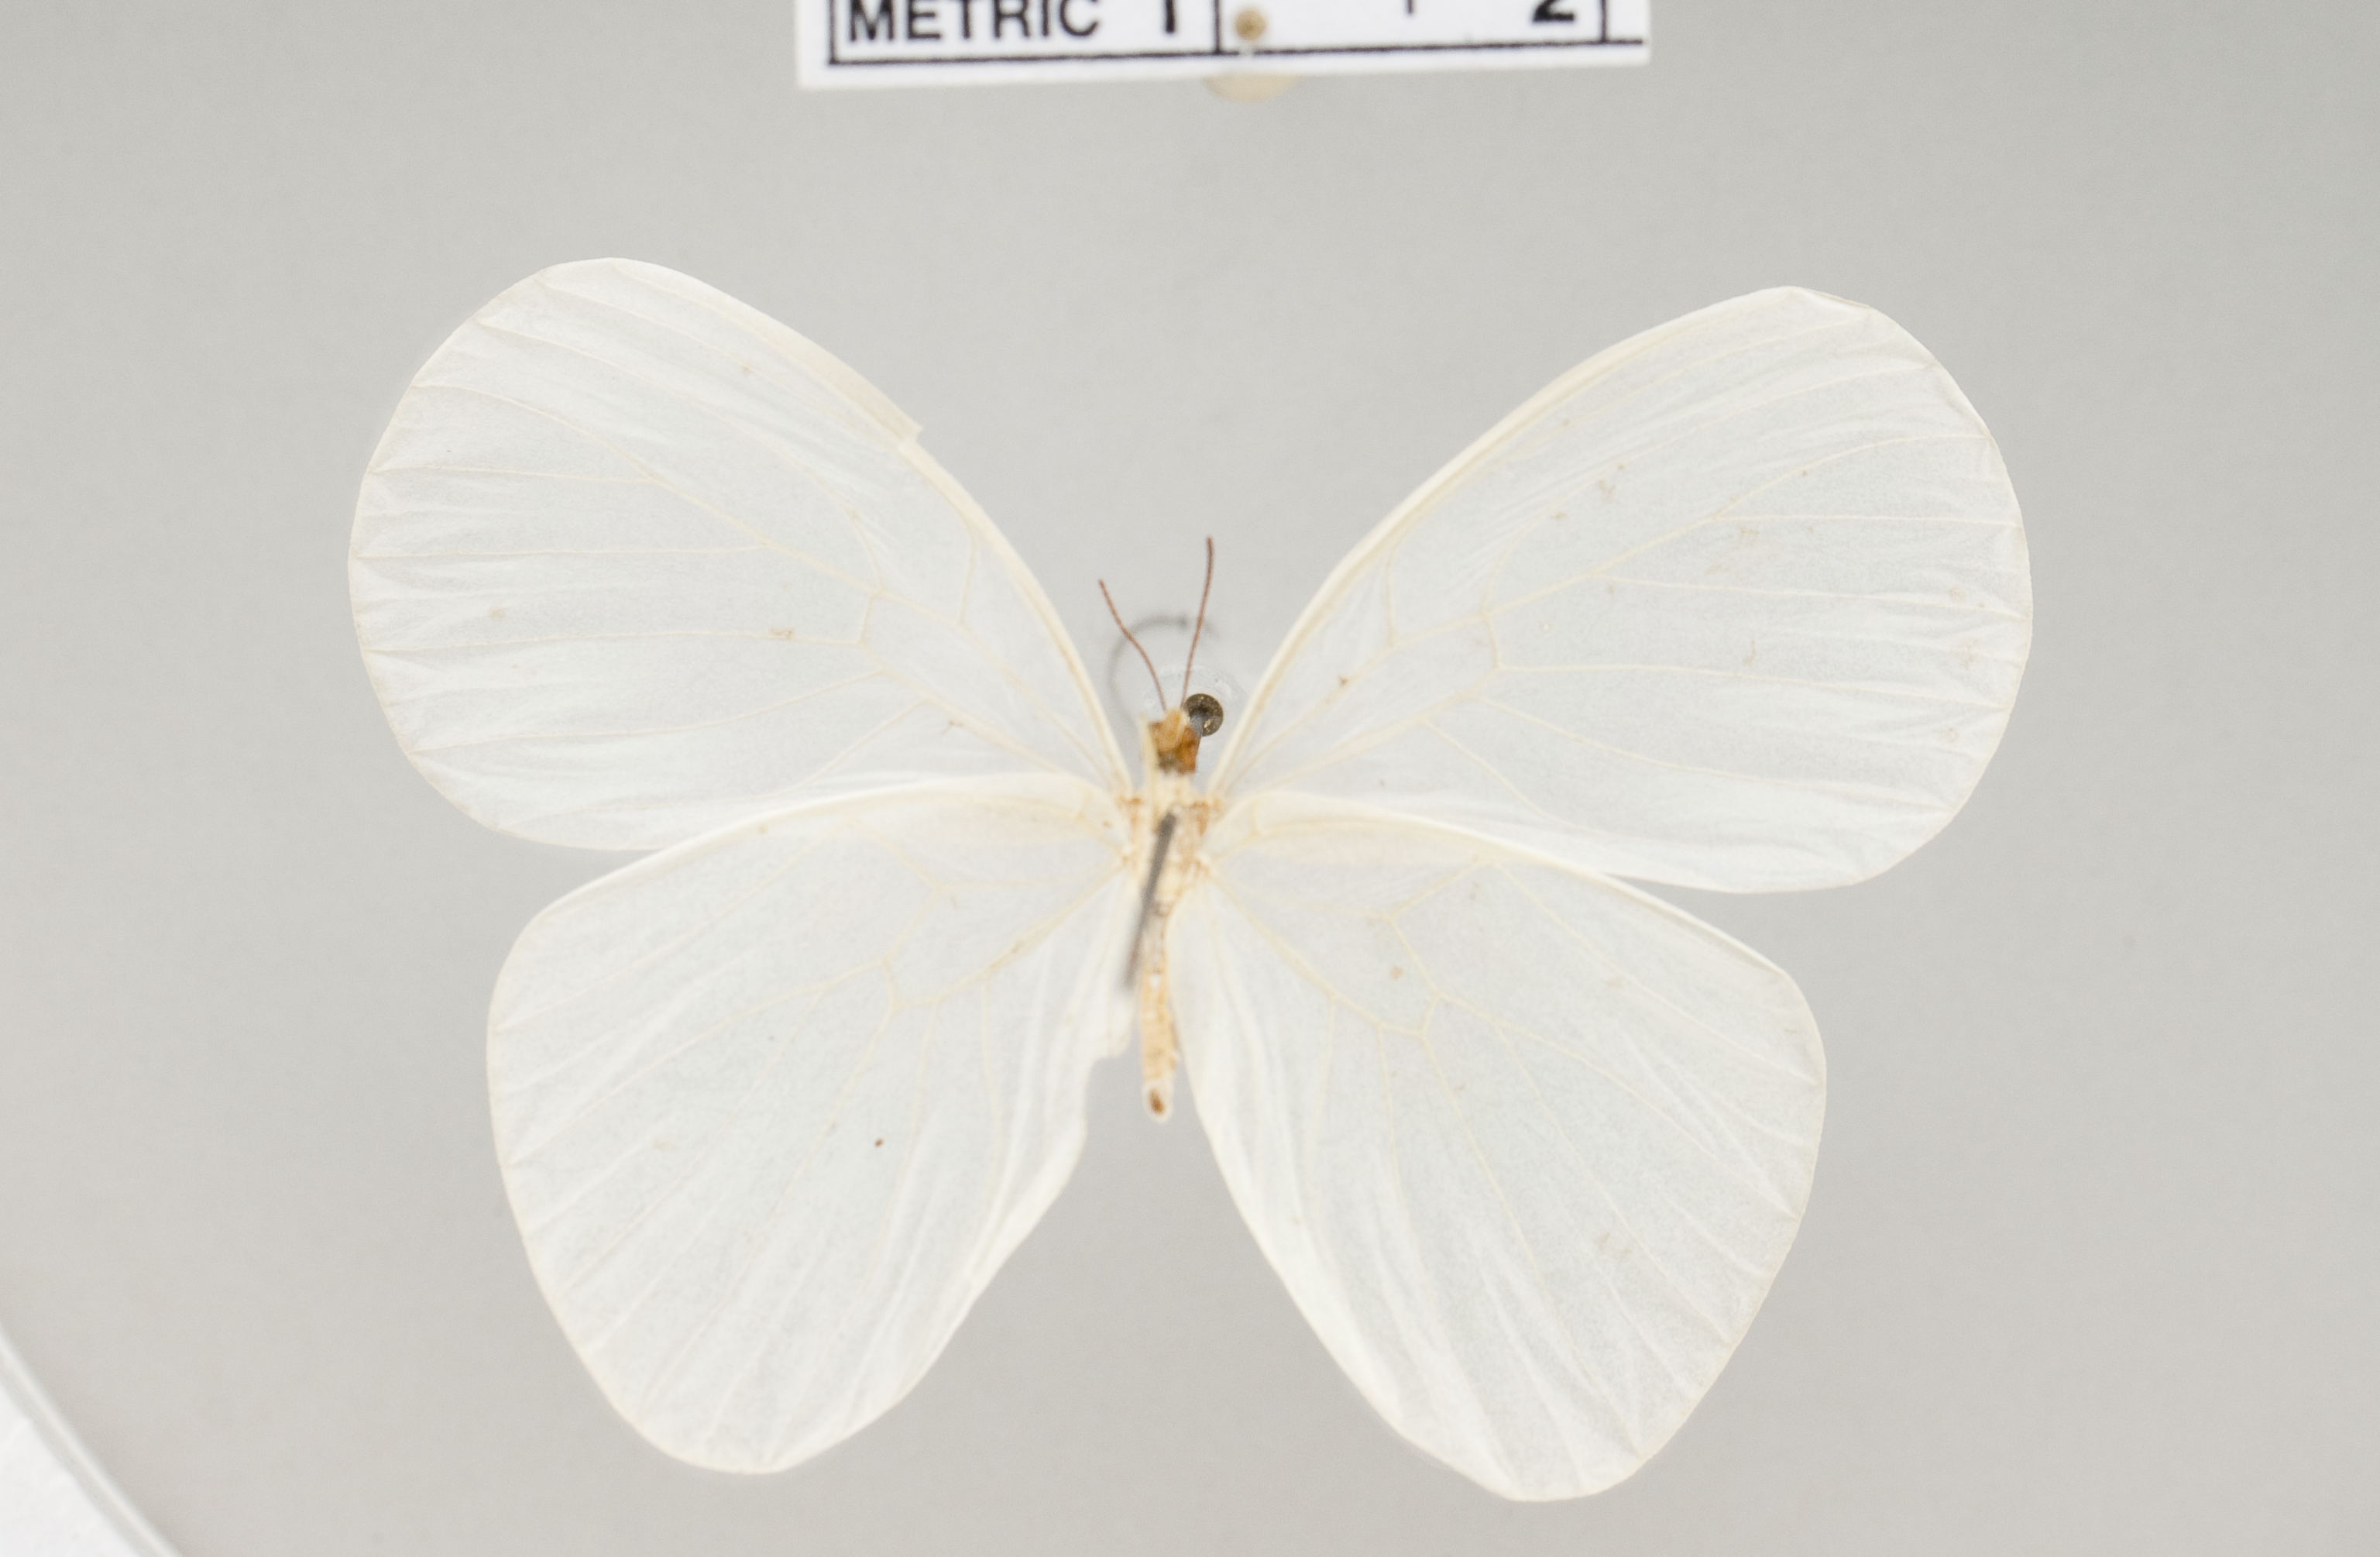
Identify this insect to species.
Leptidea sinapis
